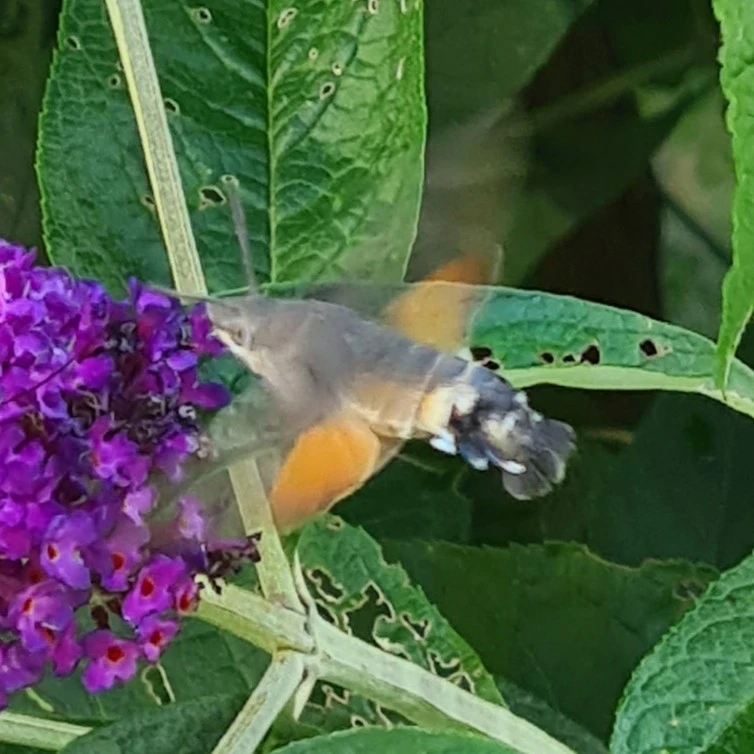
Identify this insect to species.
Macroglossum stellatarum
